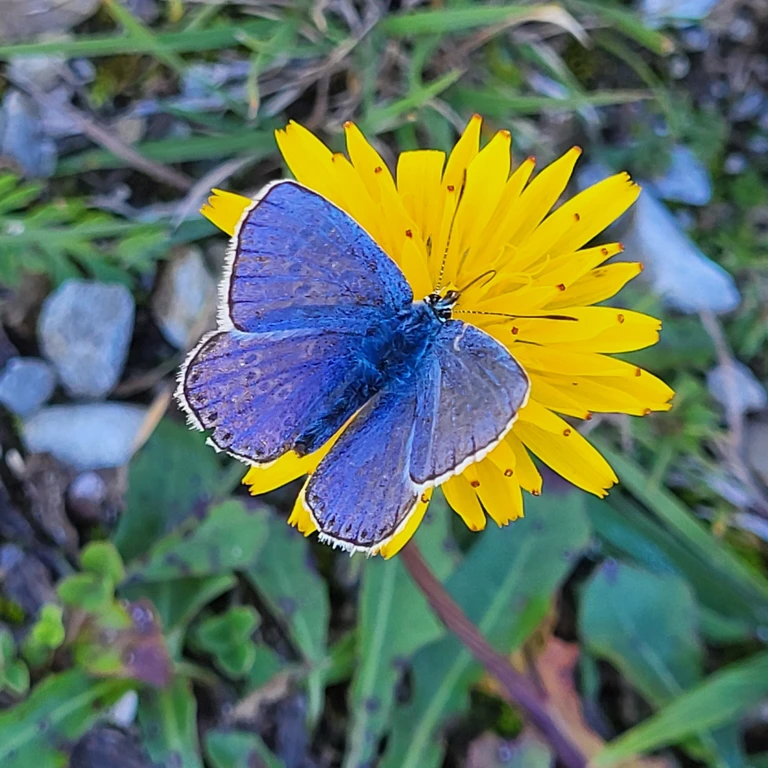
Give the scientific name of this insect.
Lysandra bellargus
